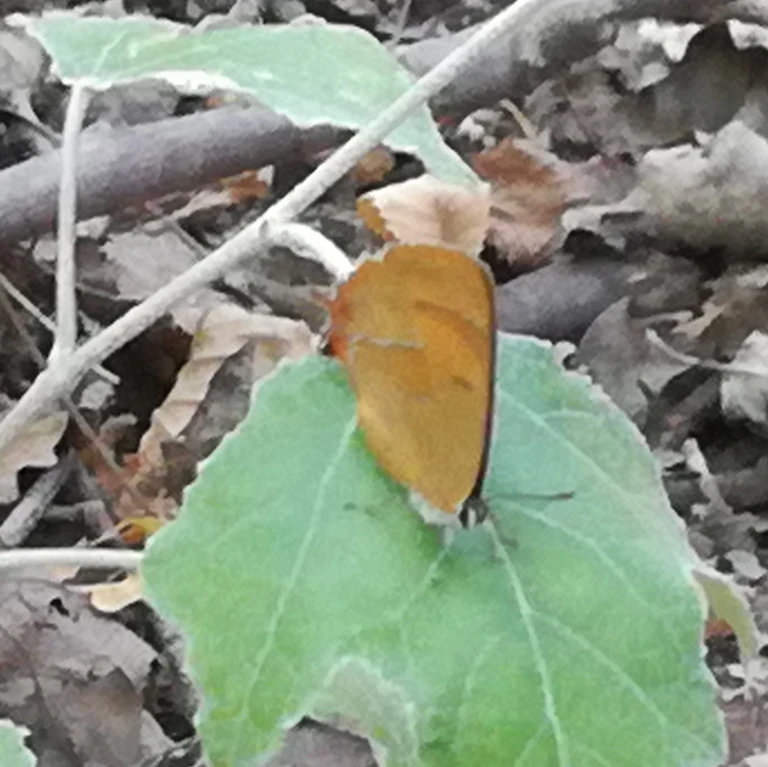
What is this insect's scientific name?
Thecla betulae
